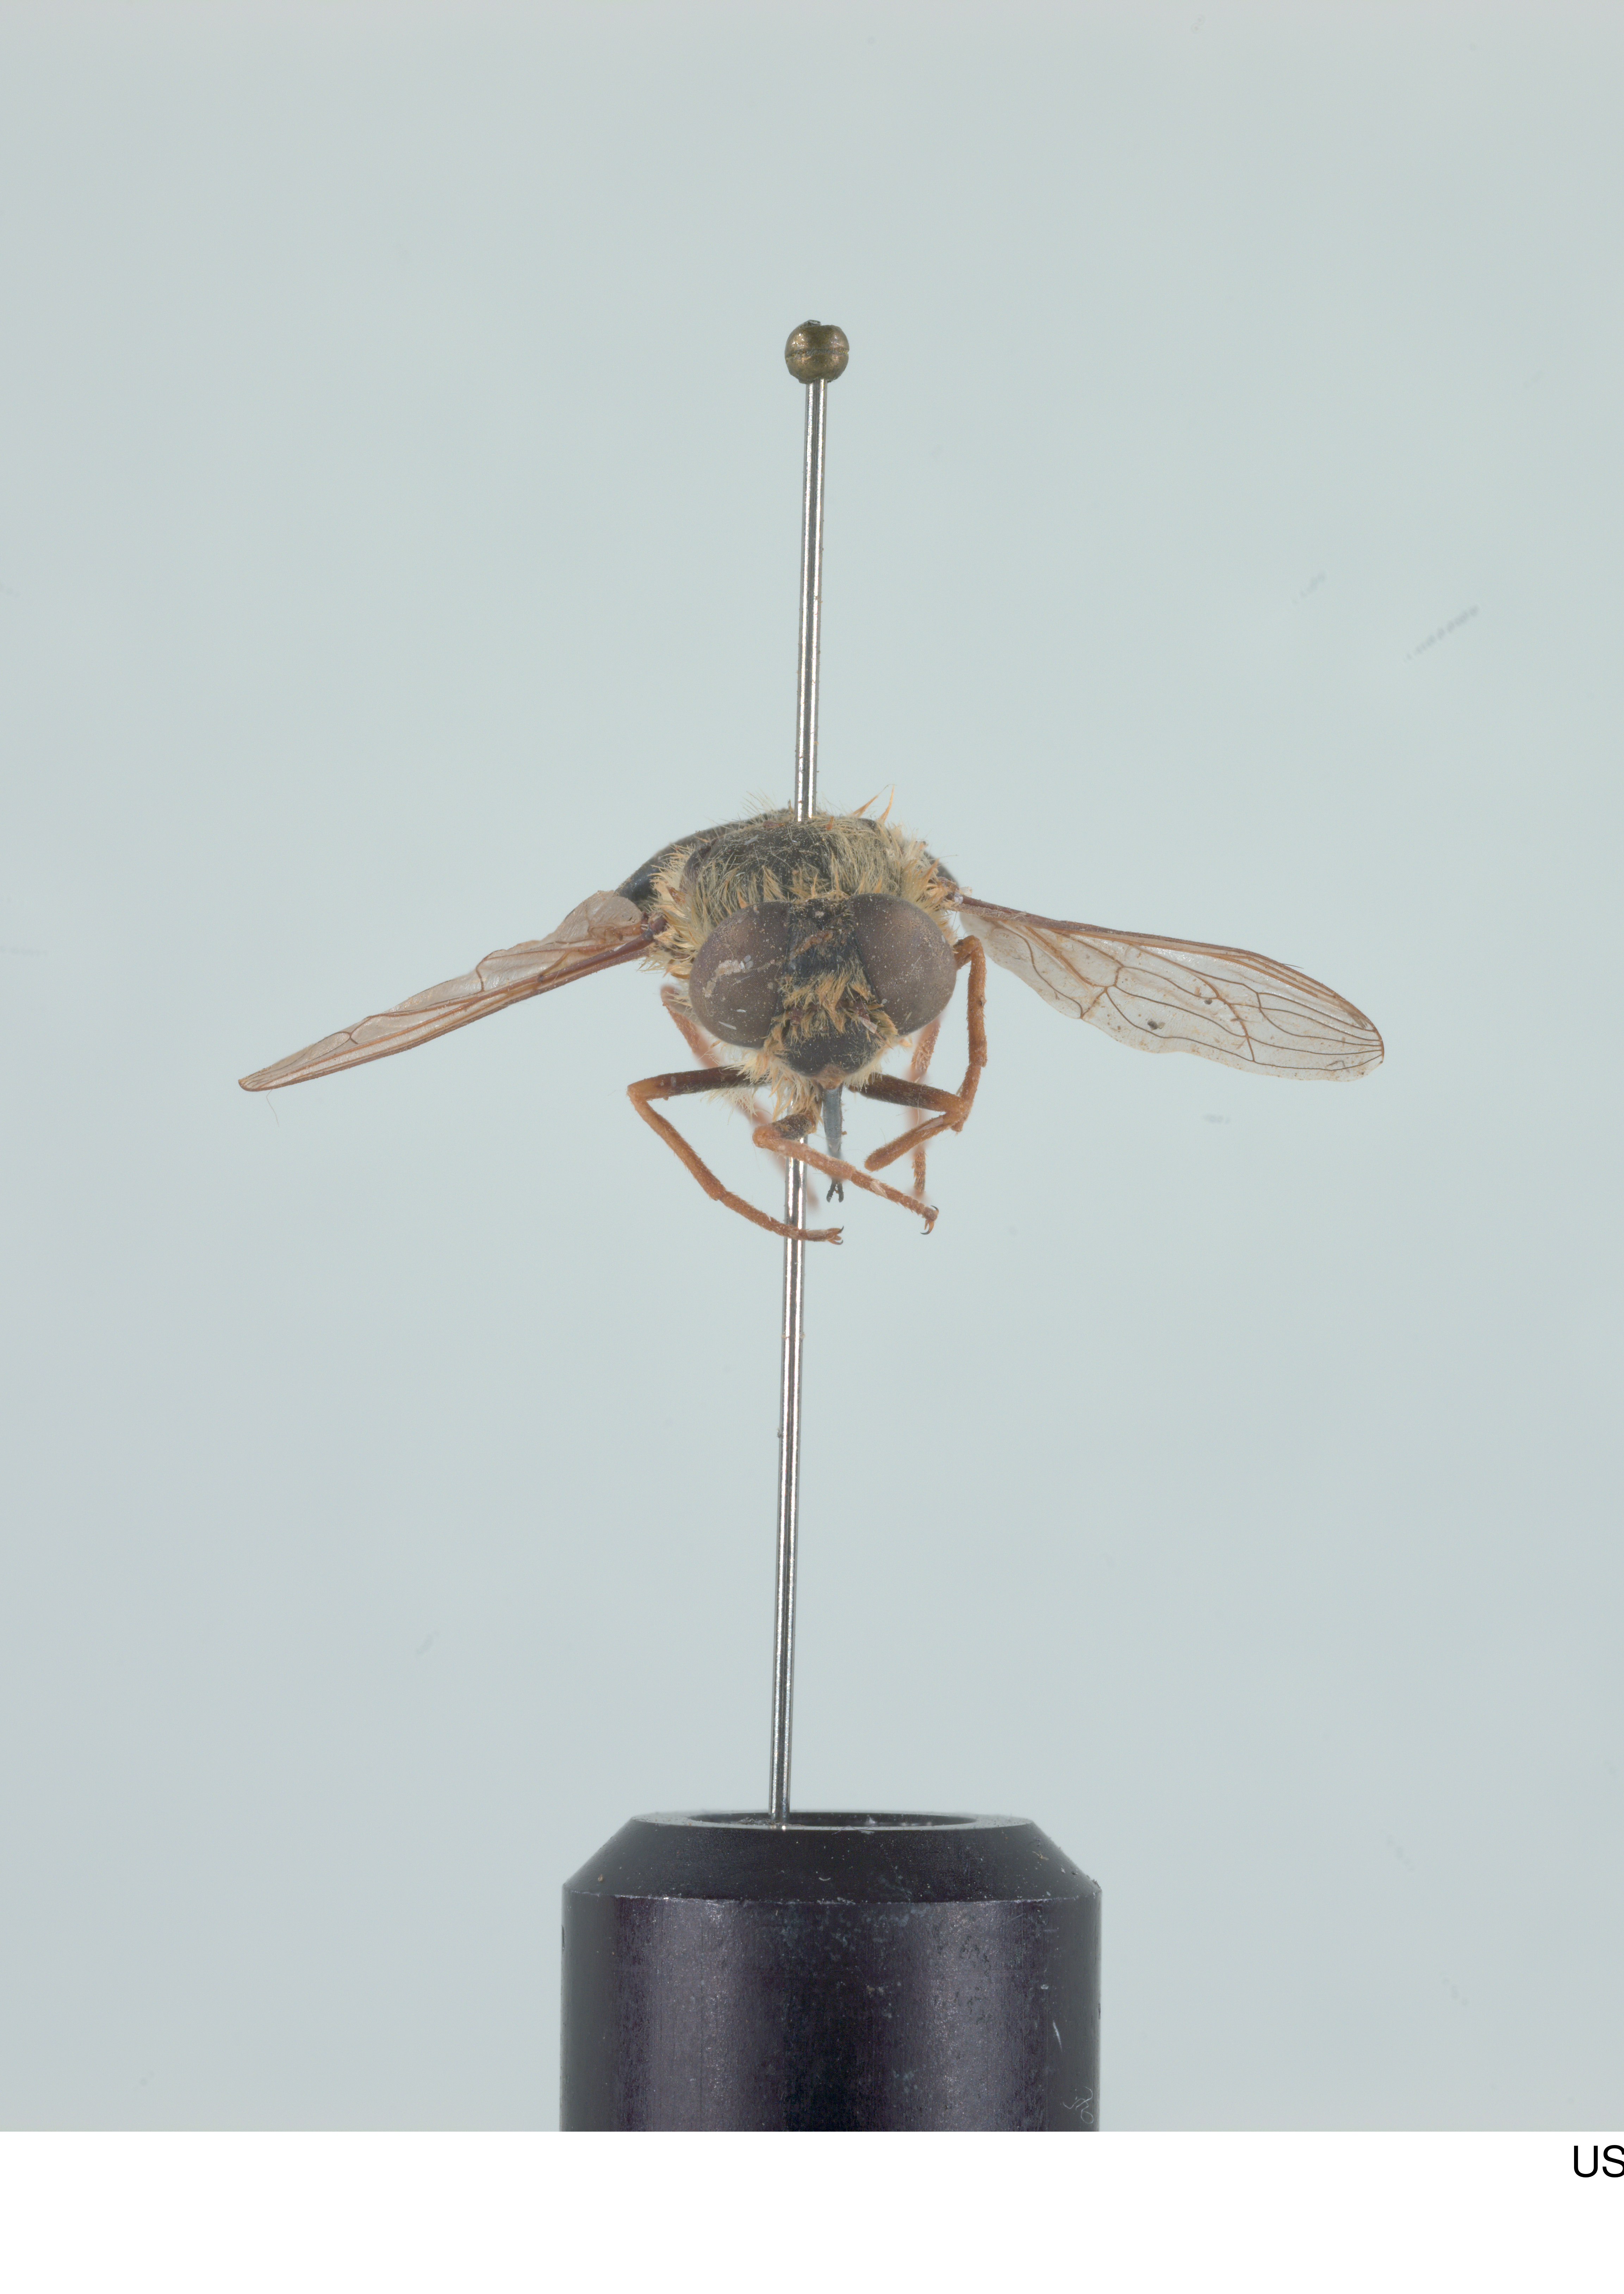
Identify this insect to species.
Neorhynchocephalus tauscheri
